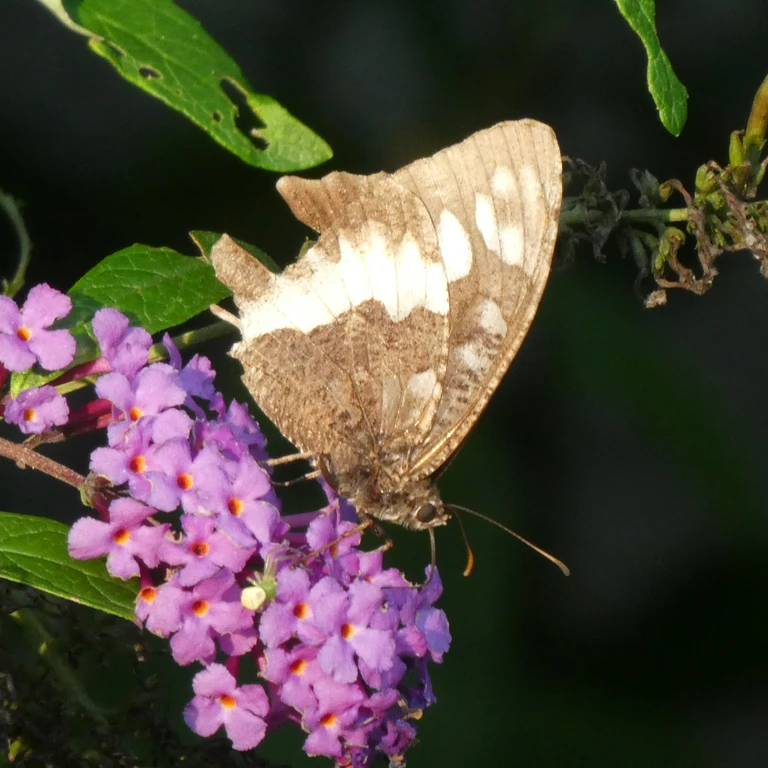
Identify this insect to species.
Brintesia circe
